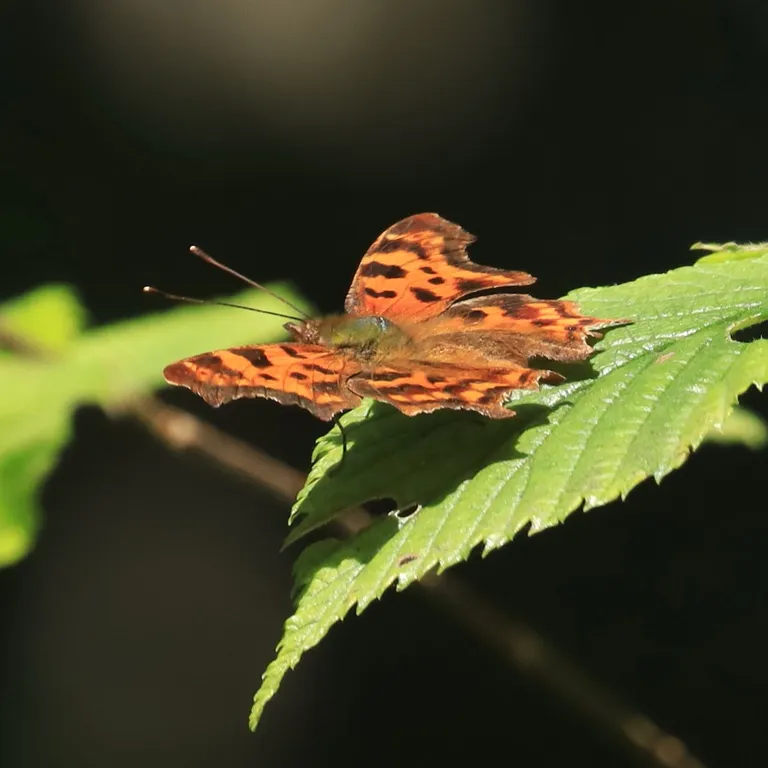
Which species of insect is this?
Polygonia c-album
